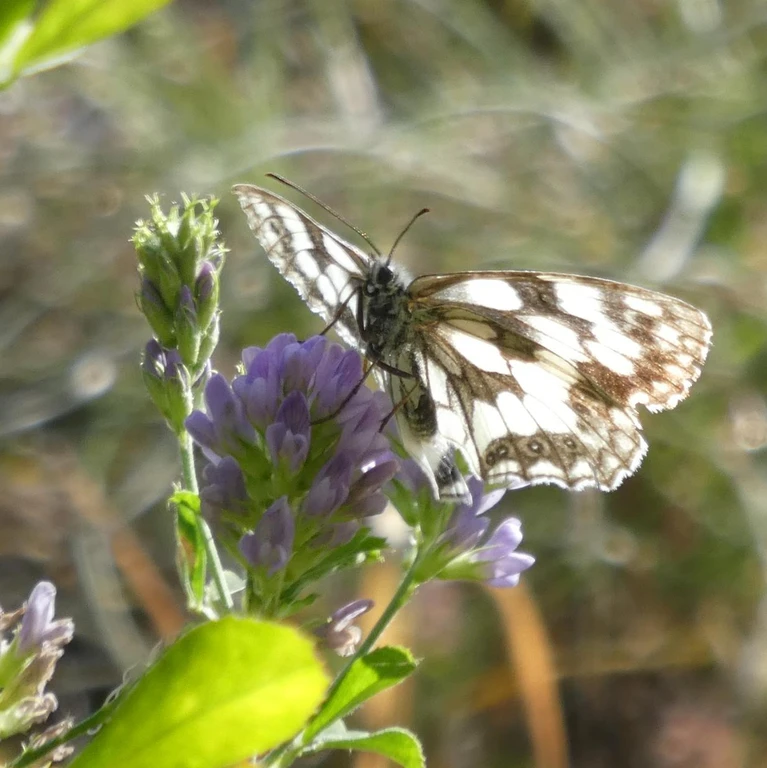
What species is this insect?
Melanargia galathea
